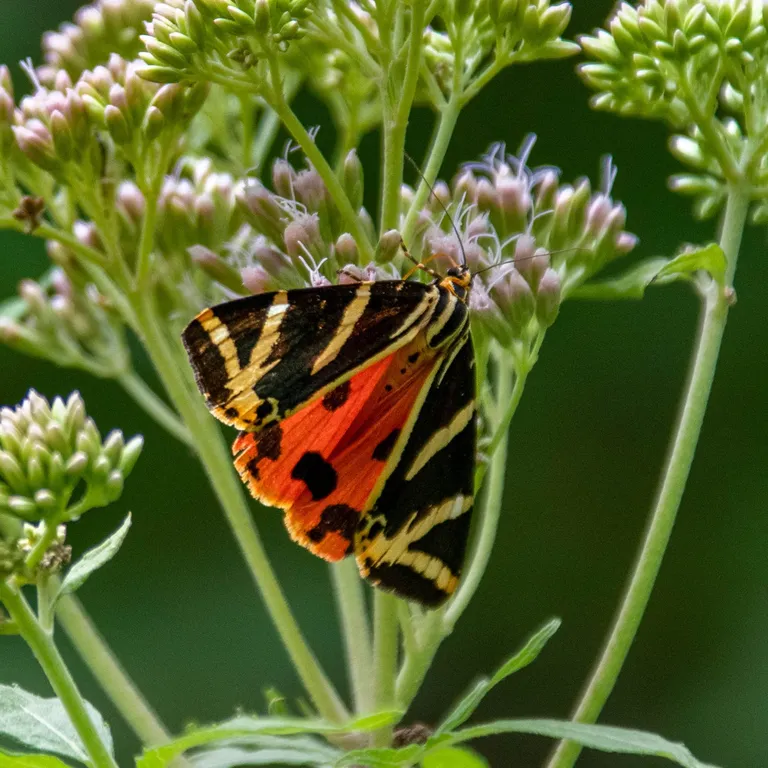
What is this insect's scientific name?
Euplagia quadripunctaria
